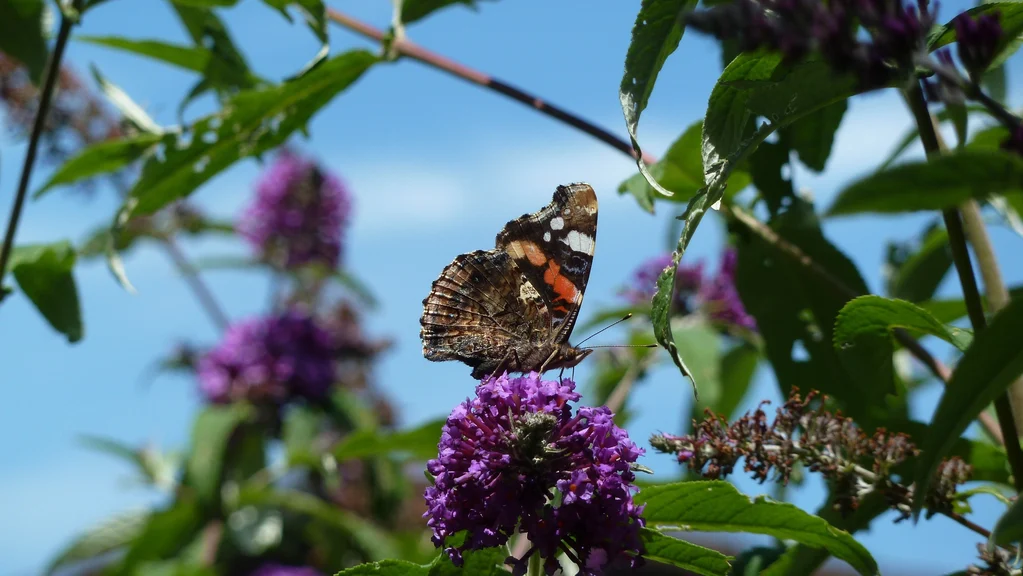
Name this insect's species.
Vanessa atalanta
